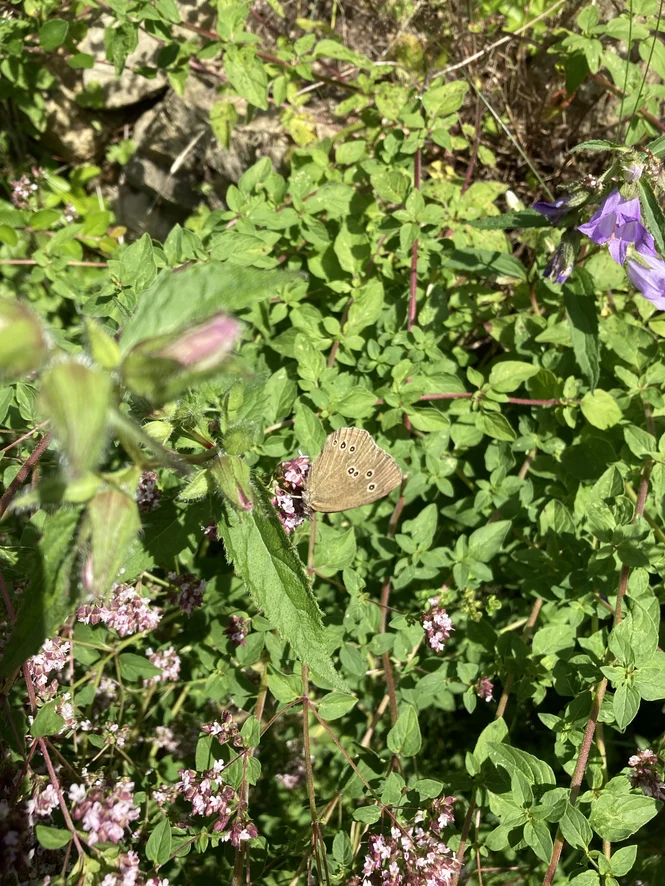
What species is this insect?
Aphantopus hyperantus
